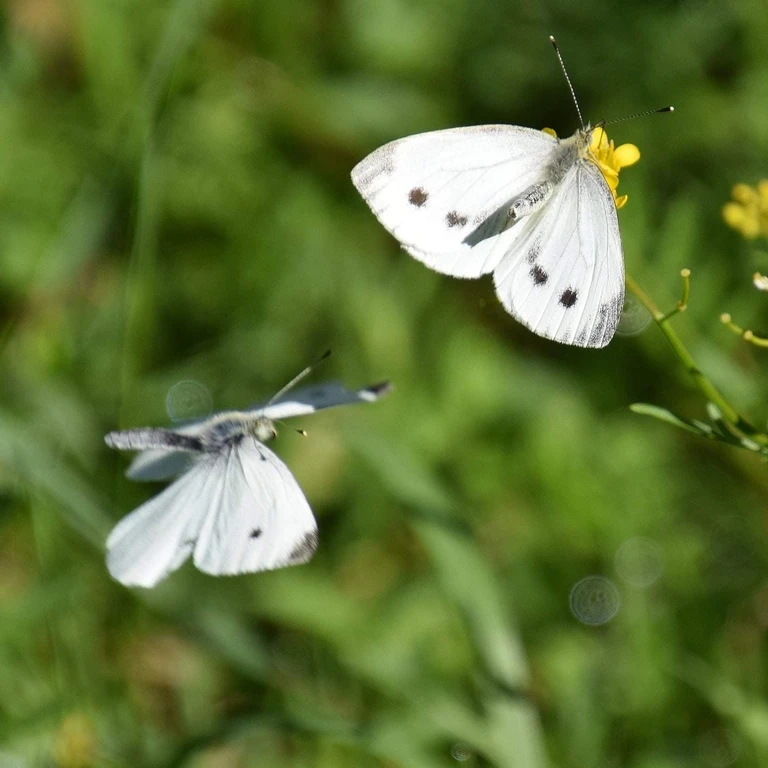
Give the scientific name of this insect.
Pieris napi
